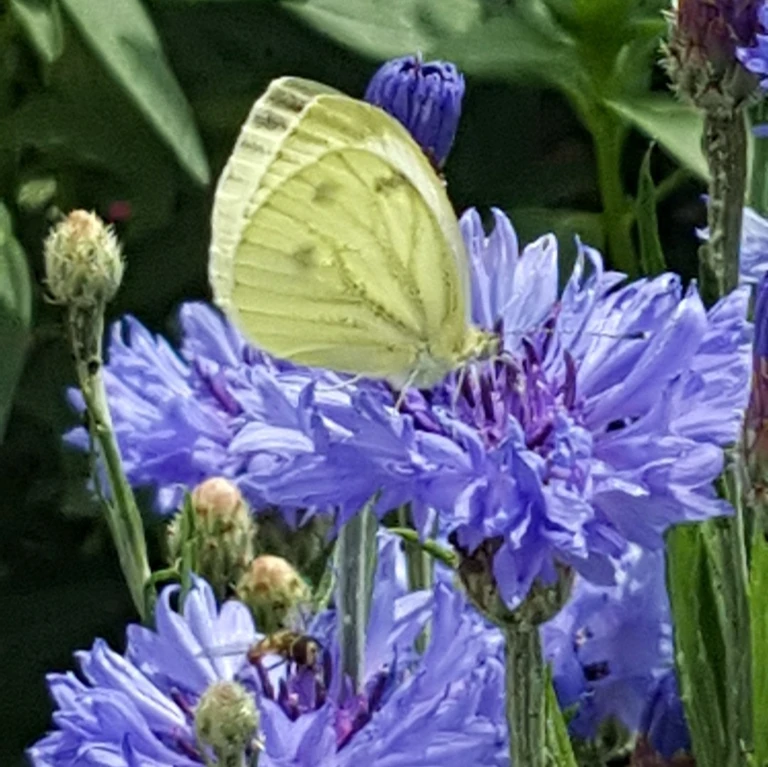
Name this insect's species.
Pieris napi
